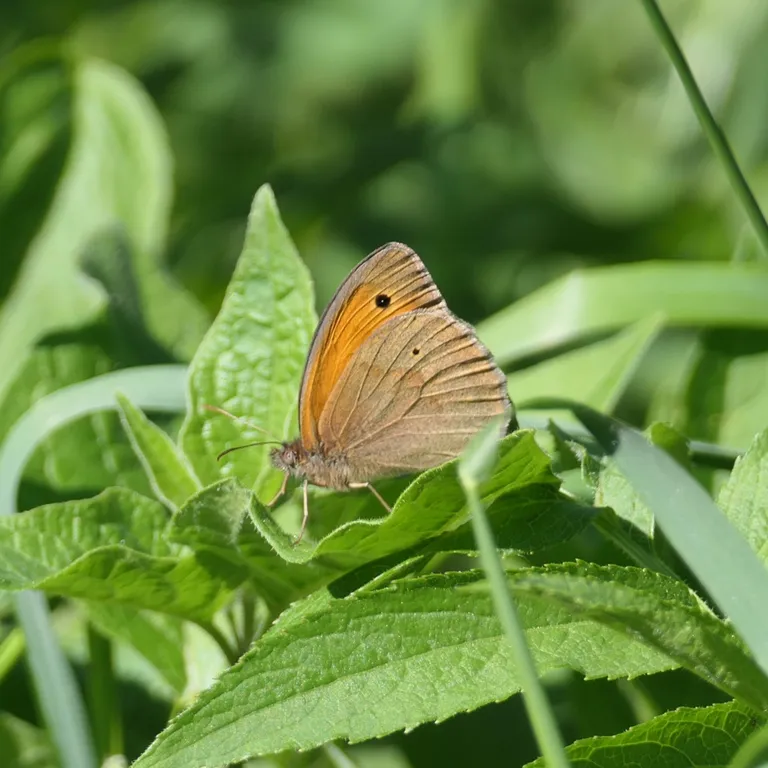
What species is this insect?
Maniola jurtina
